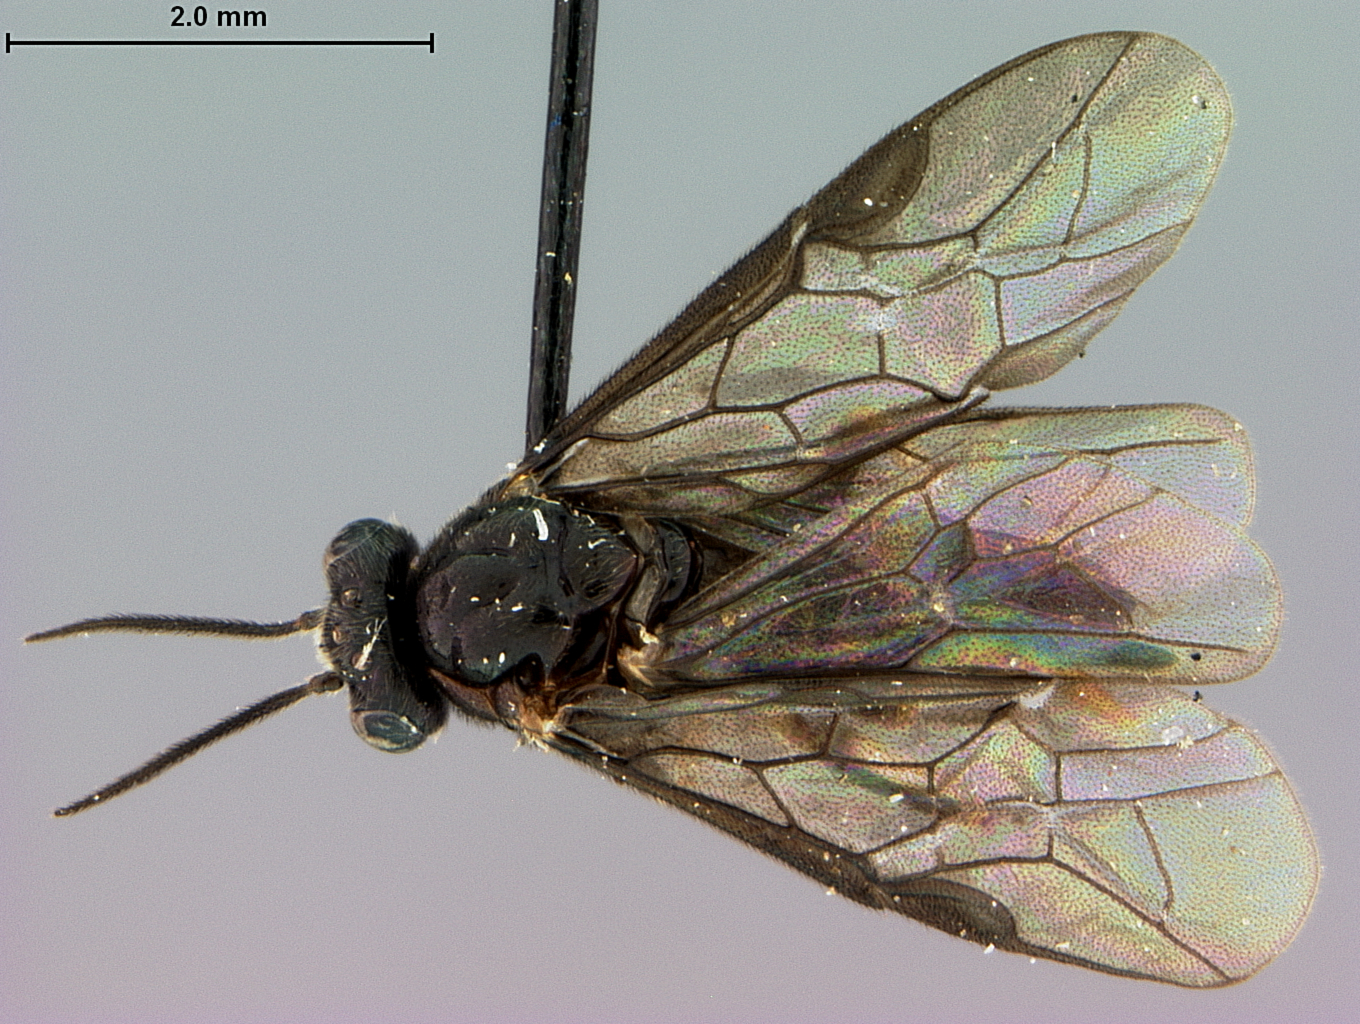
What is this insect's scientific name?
Atomacera ebena
